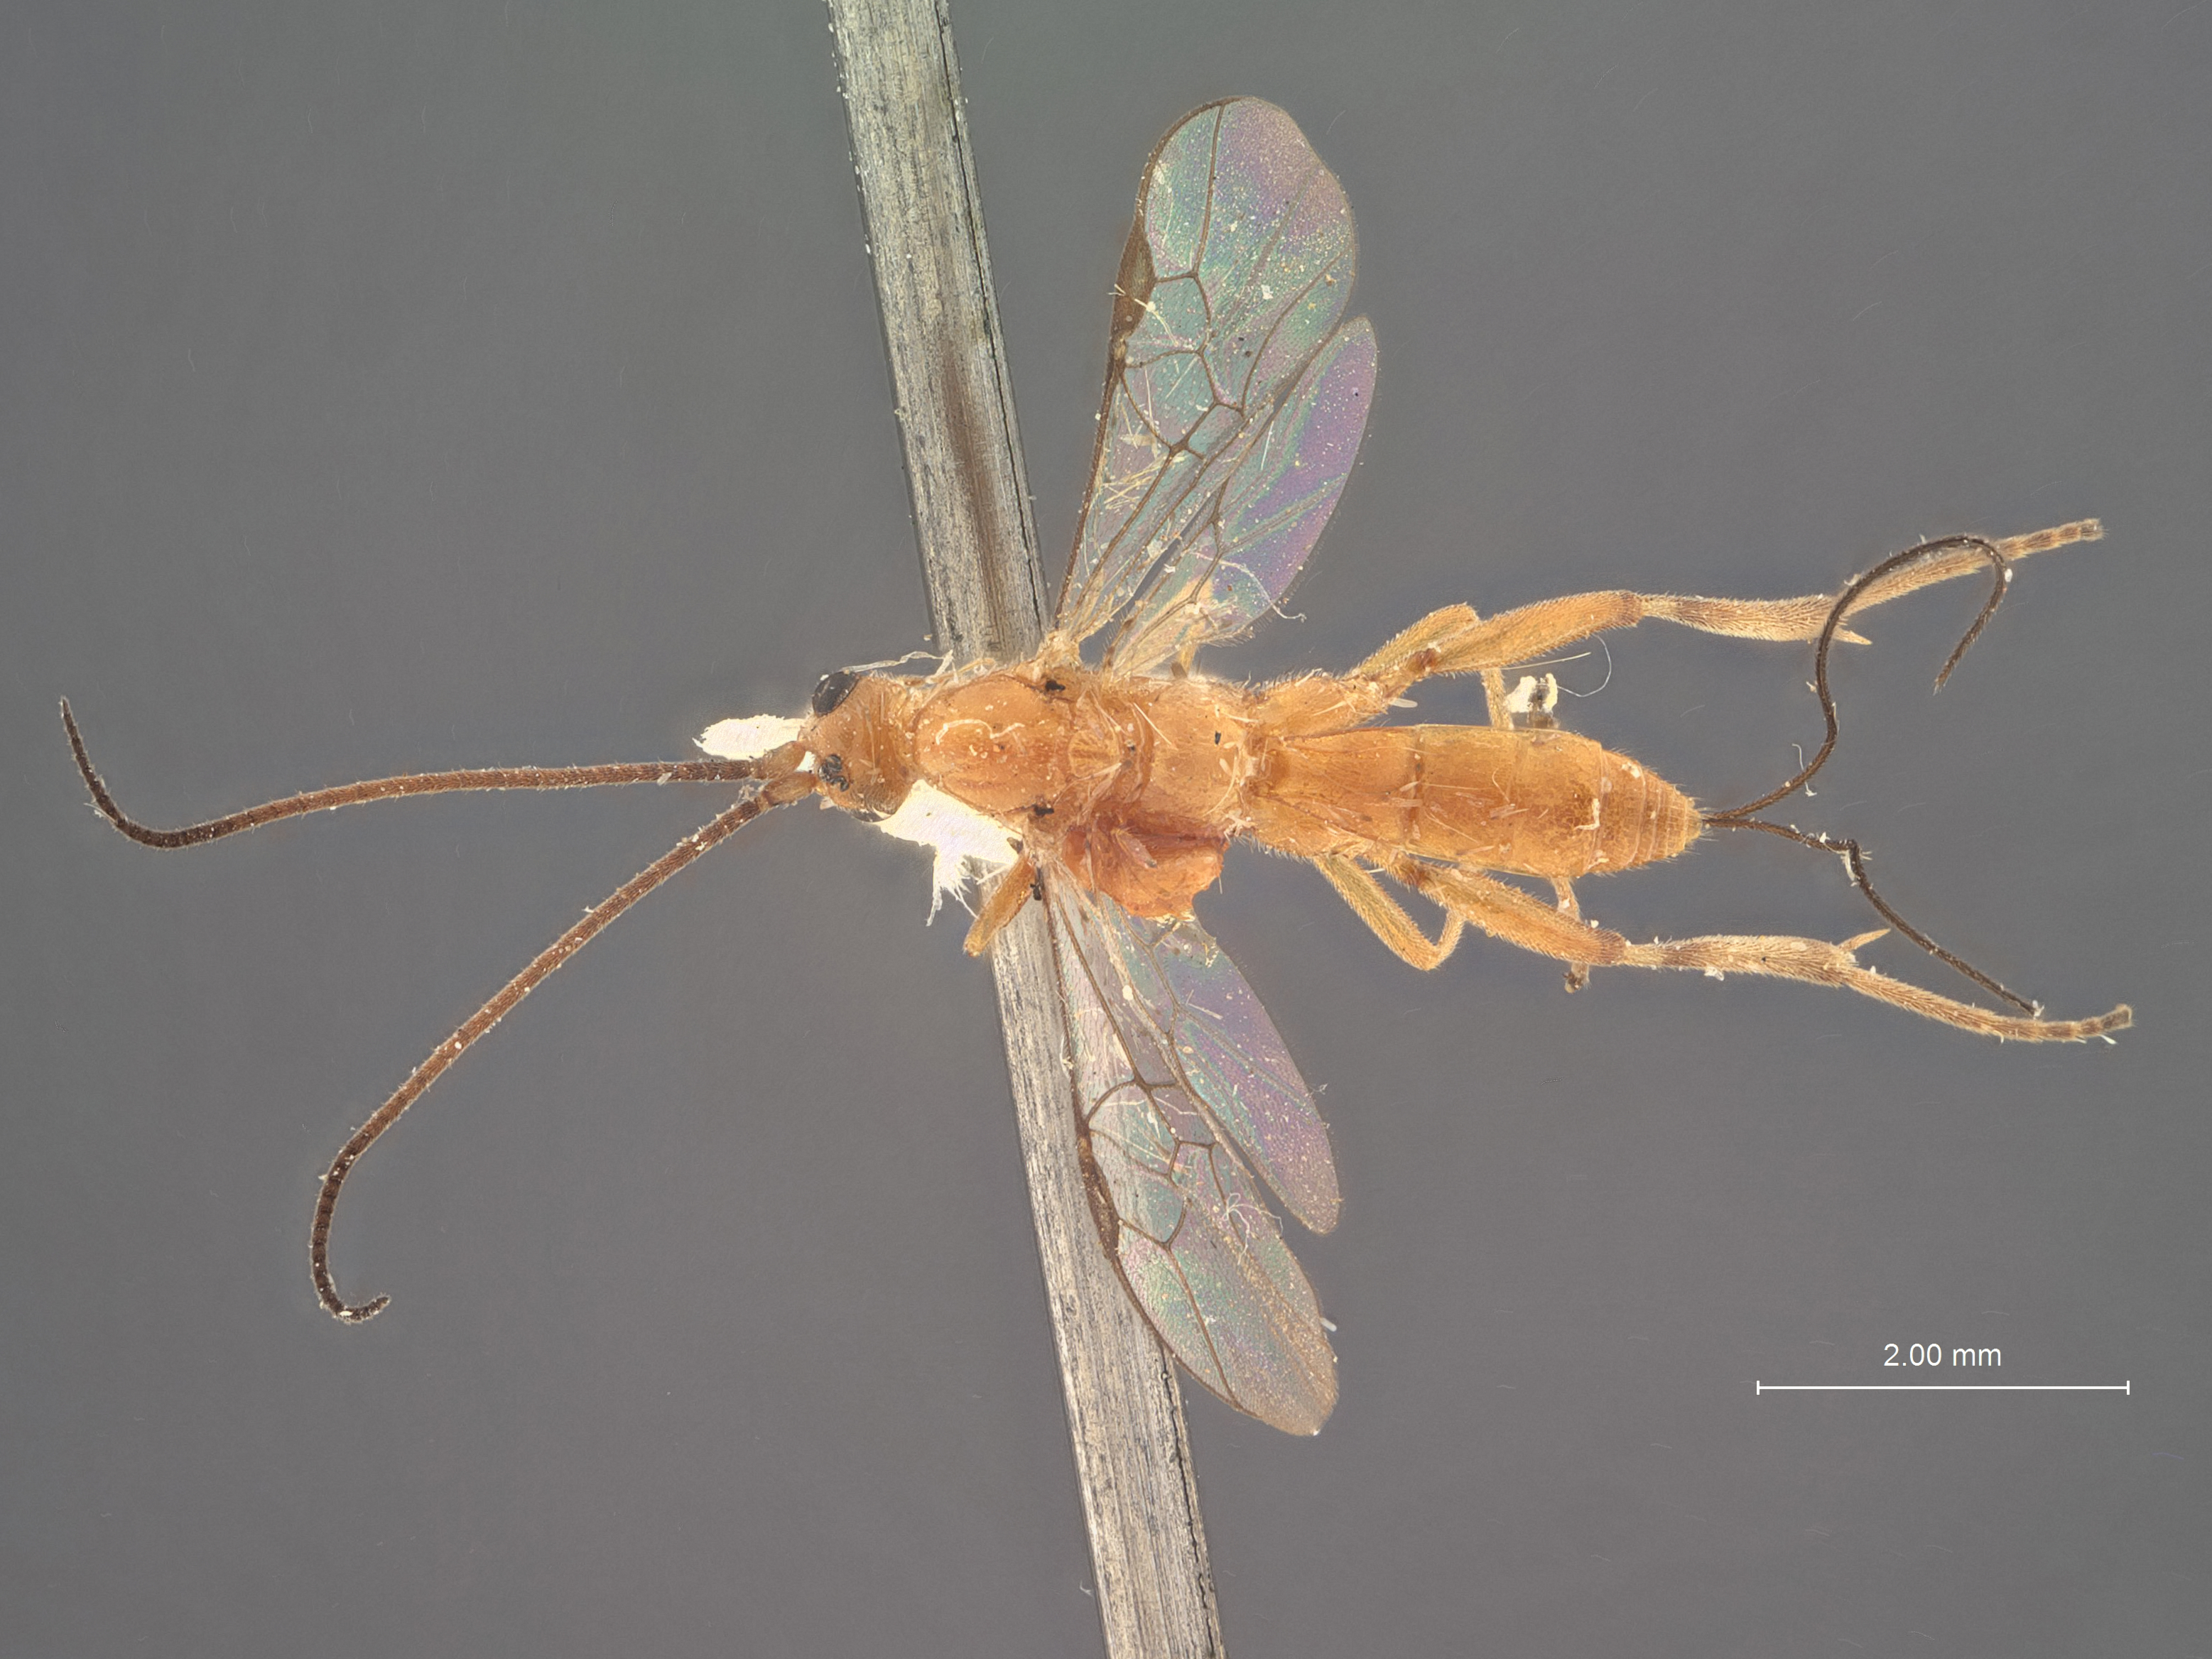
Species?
Orgilus gossypii
